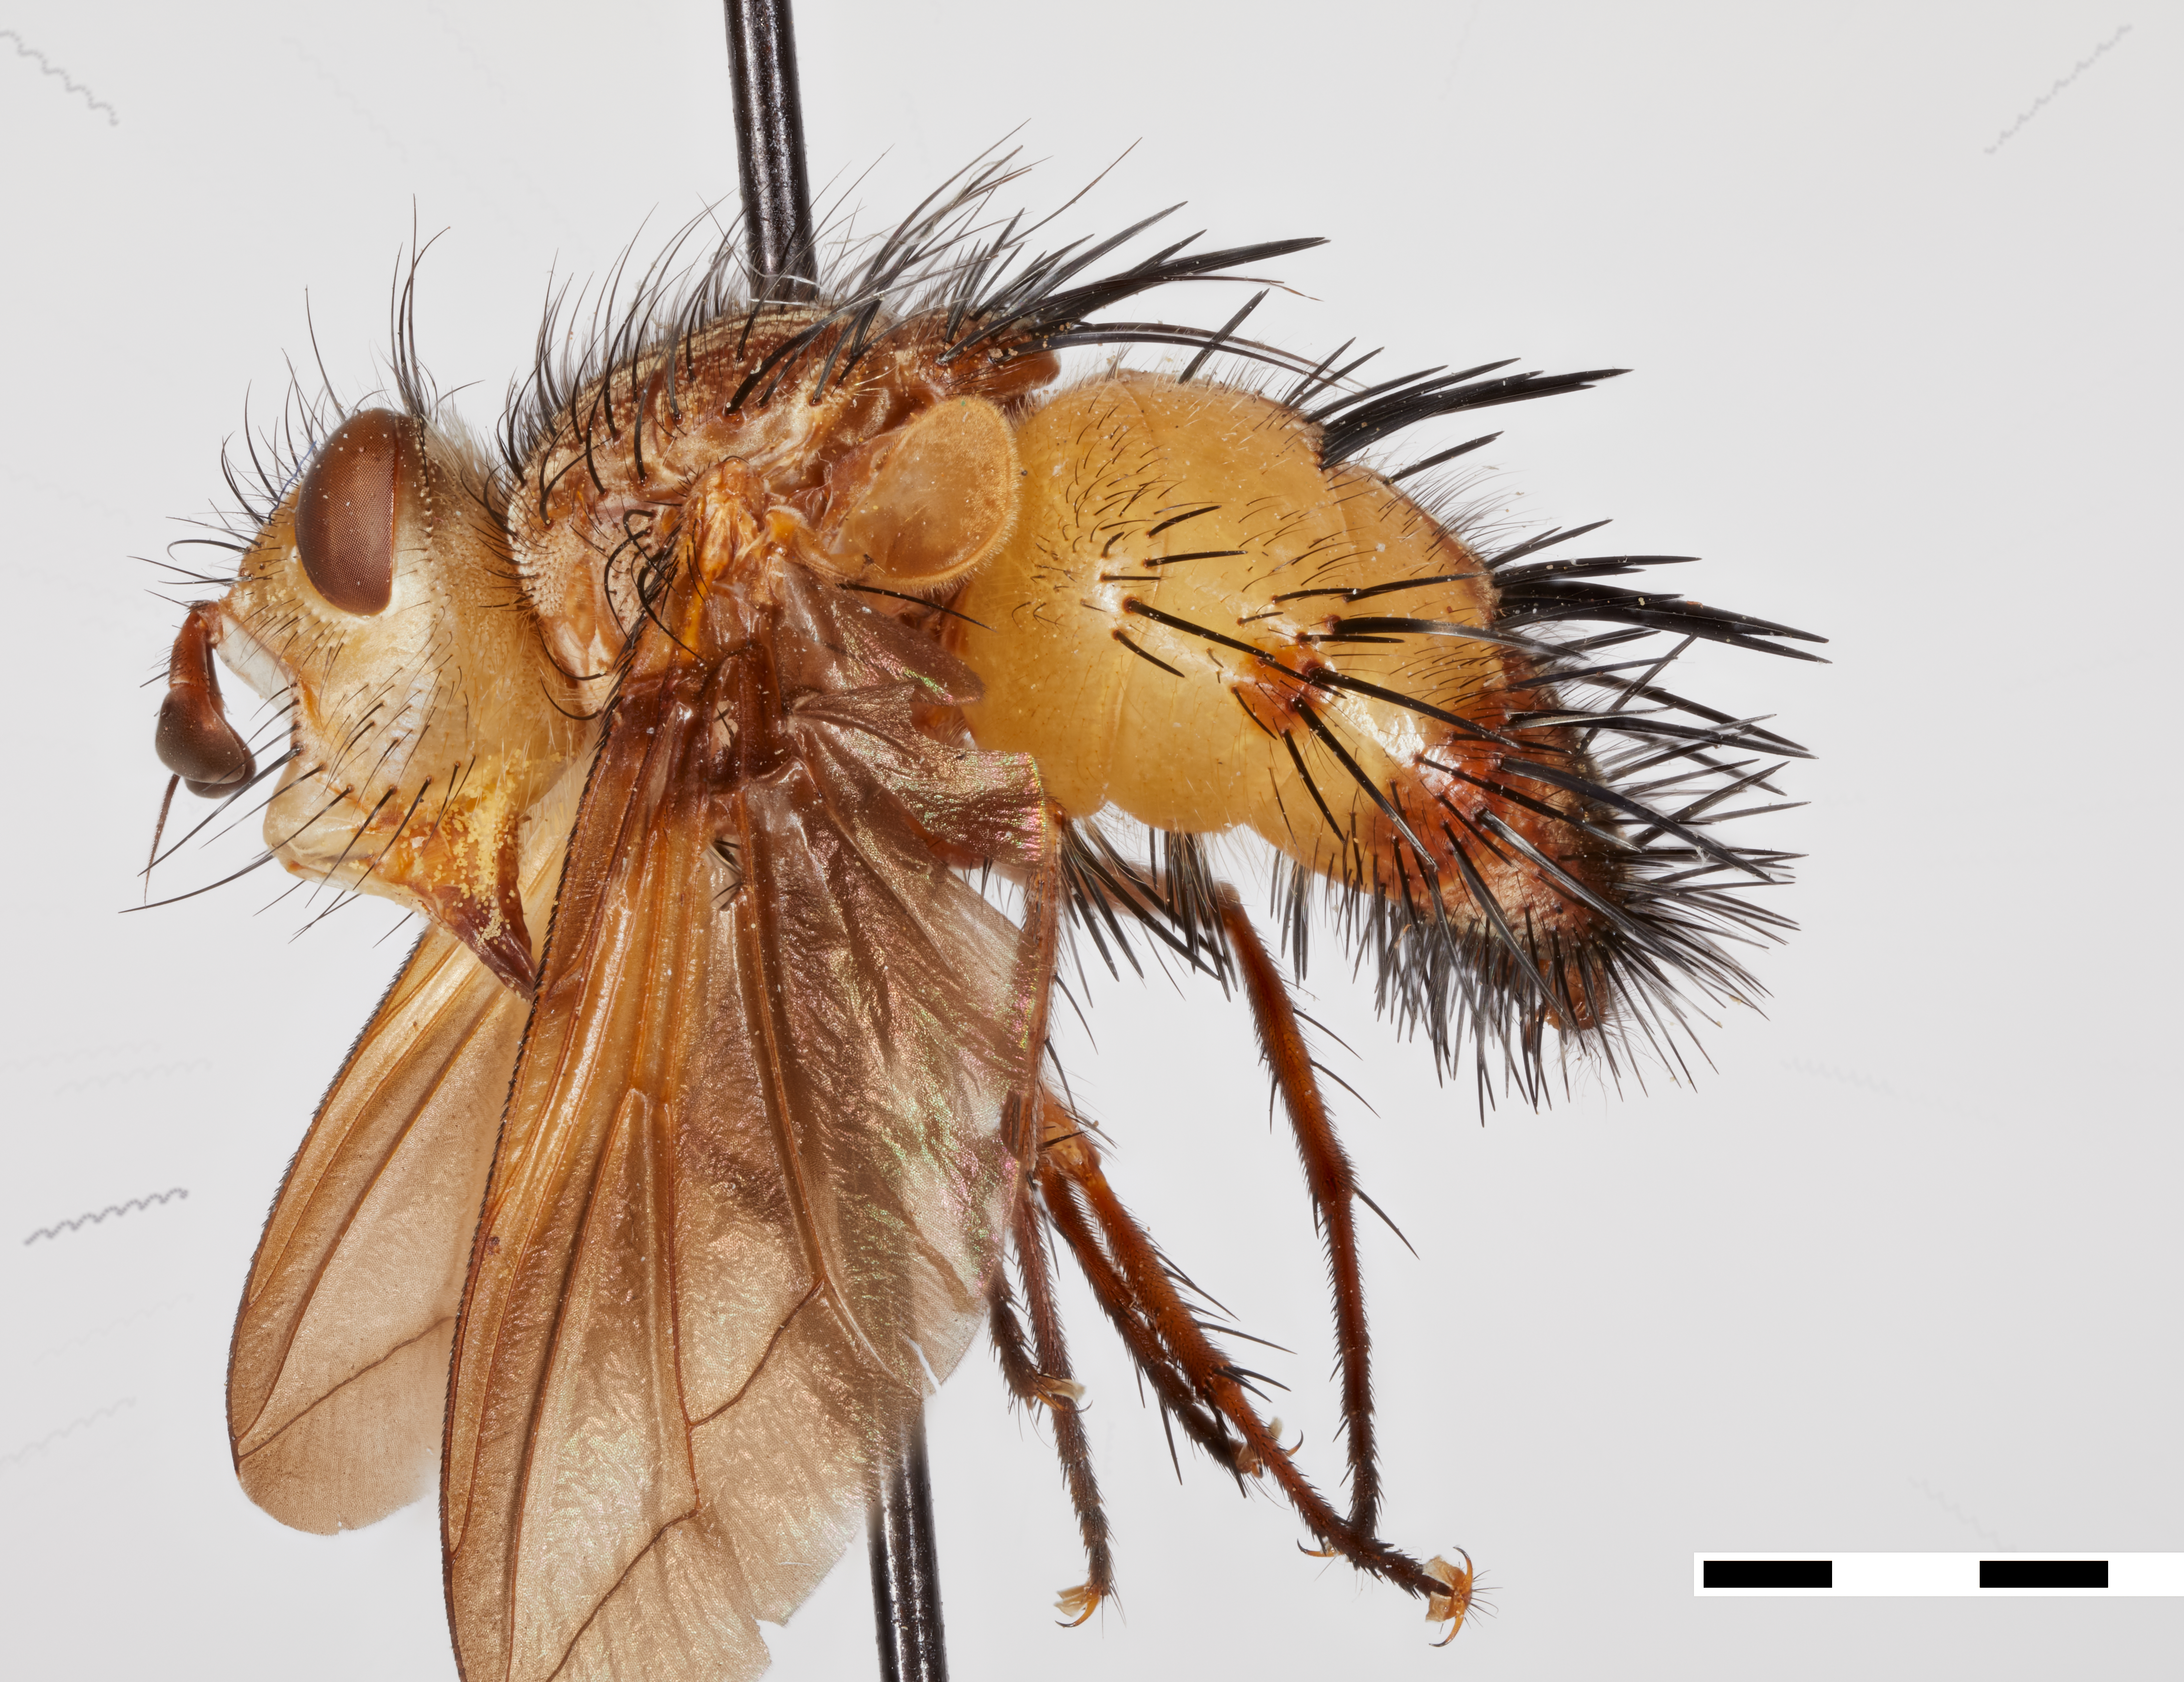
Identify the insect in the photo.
Pictoepalpus clarus
